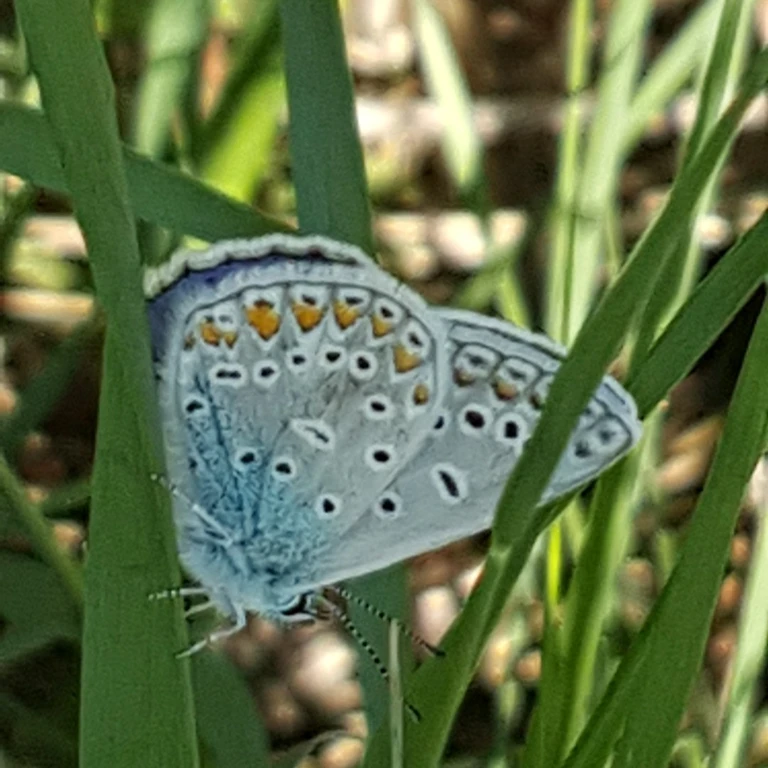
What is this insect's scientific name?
Polyommatus icarus
